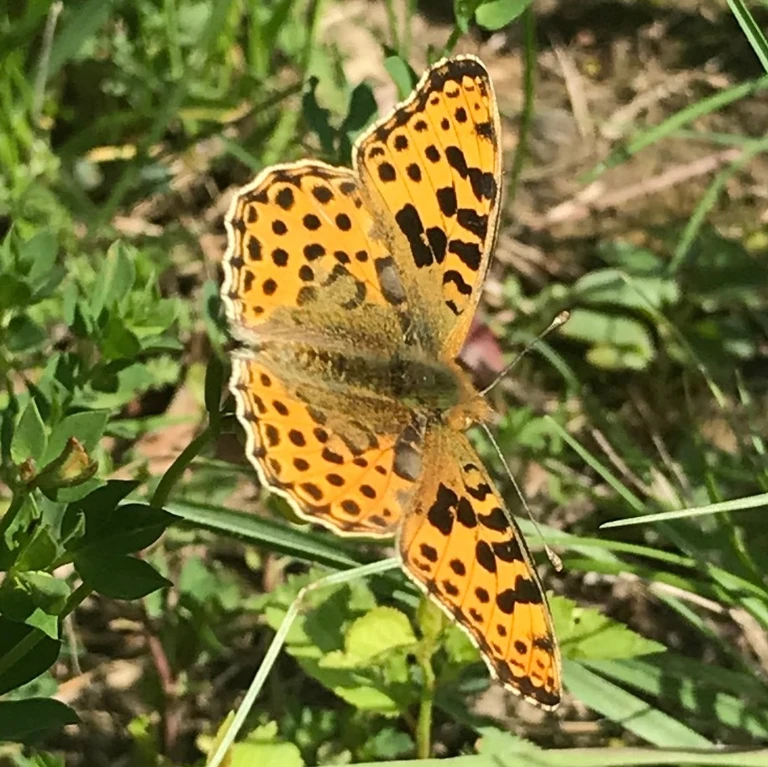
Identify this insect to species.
Issoria lathonia
